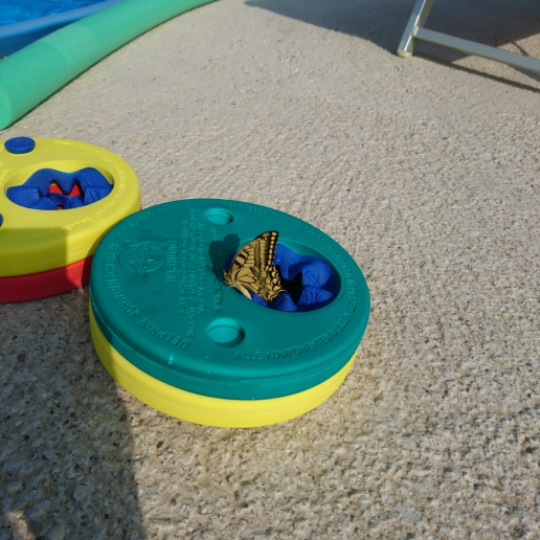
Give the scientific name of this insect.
Papilio machaon
